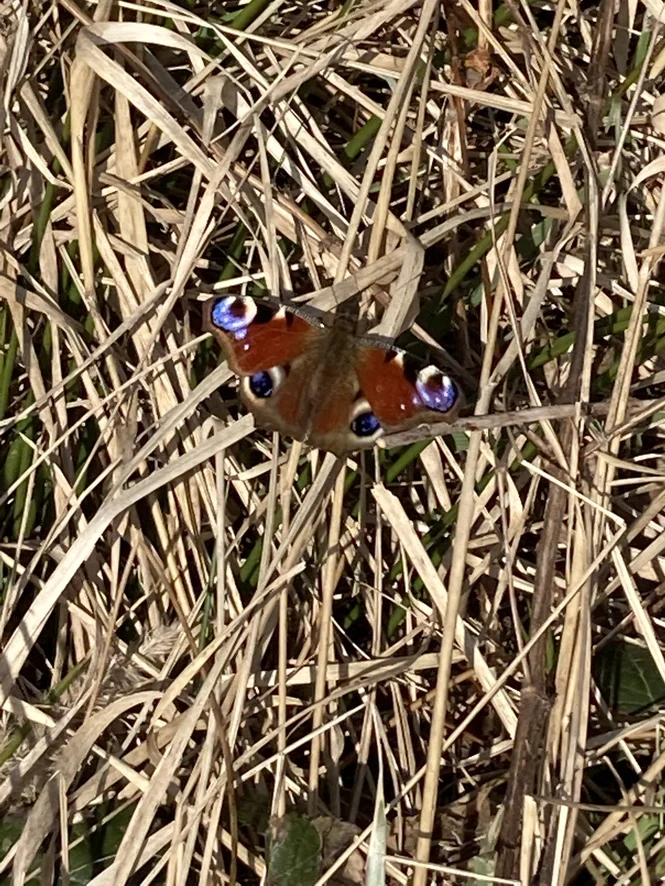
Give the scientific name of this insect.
Aglais io
